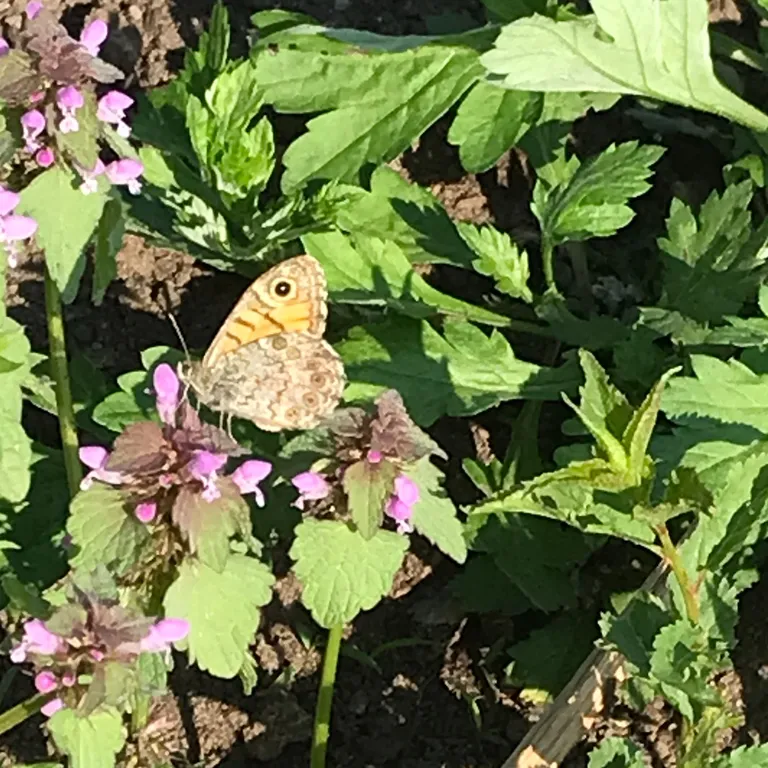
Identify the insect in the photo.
Lasiommata megera (also Pararge megera)
